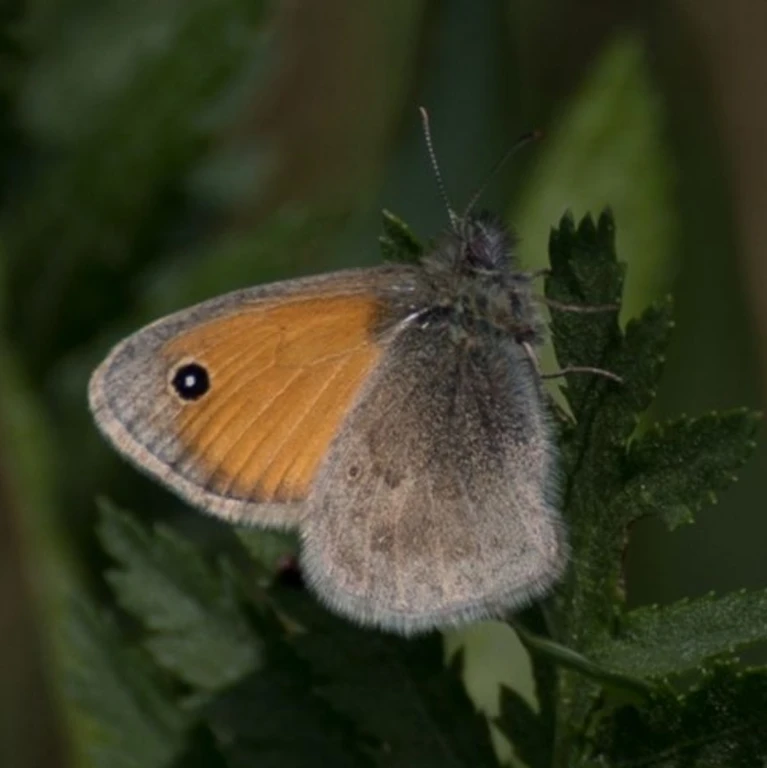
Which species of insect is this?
Coenonympha pamphilus
